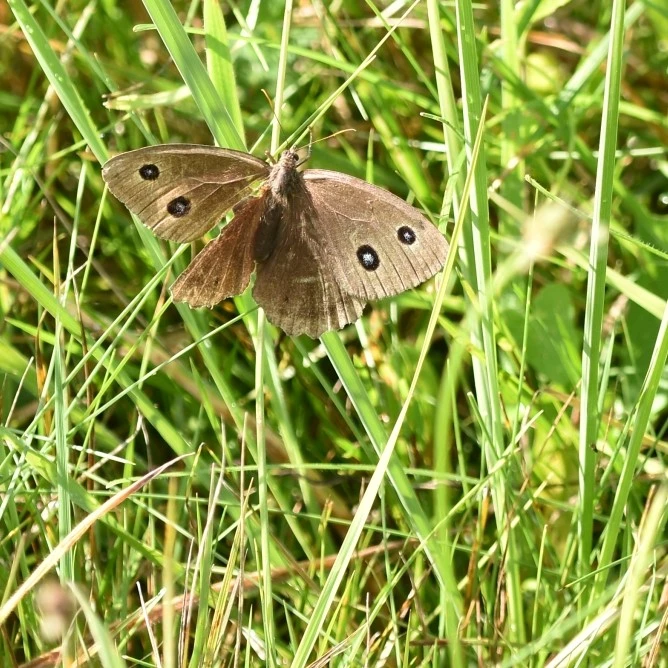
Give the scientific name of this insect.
Minois dryas
